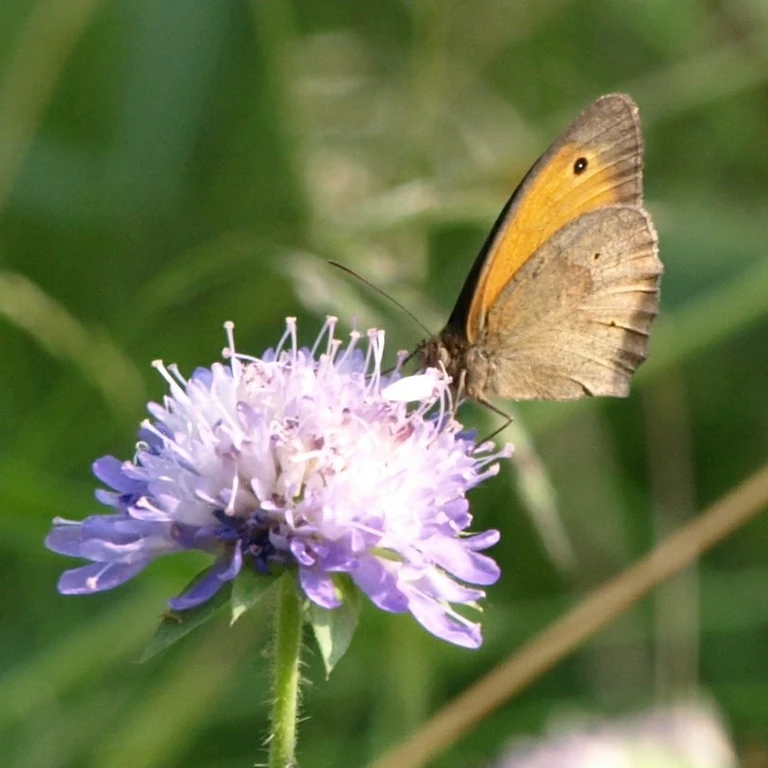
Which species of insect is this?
Maniola jurtina
